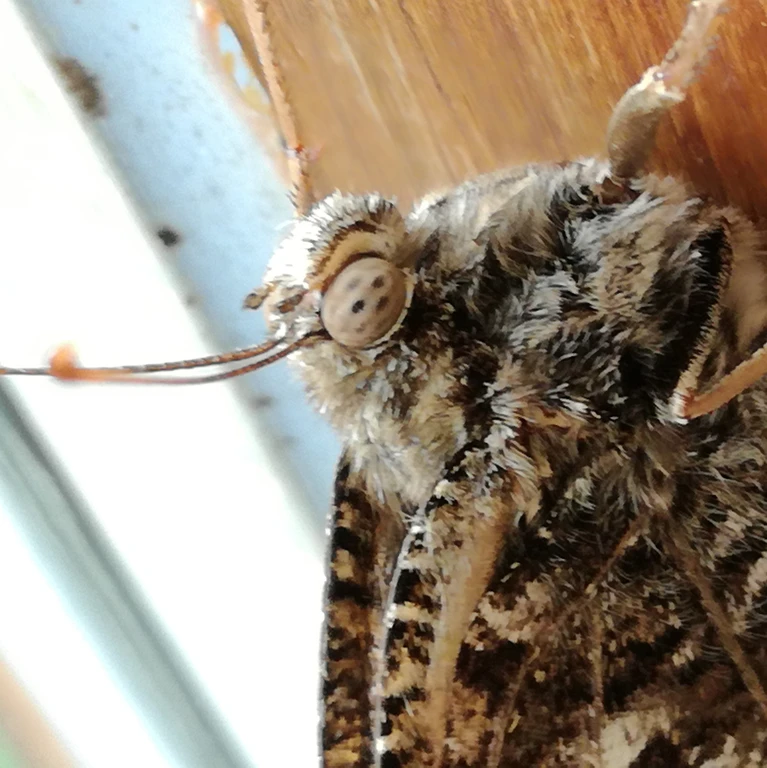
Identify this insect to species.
Brintesia circe
